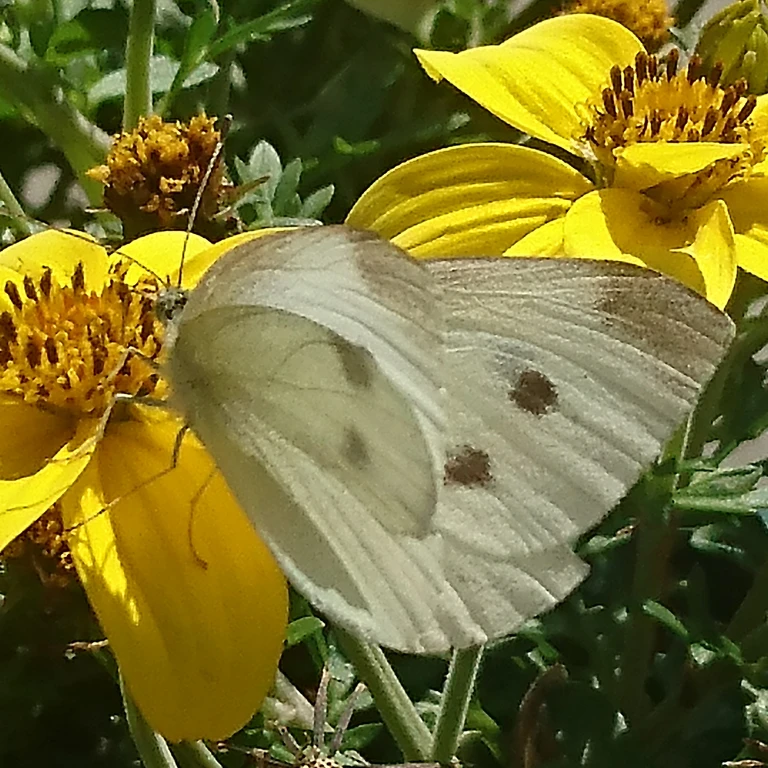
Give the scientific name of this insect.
Pieris rapae
